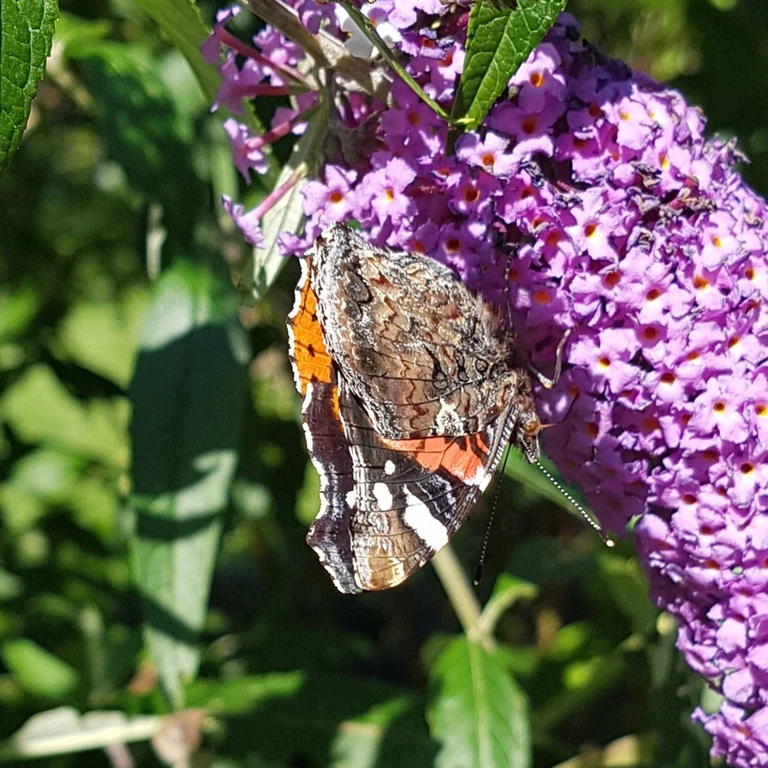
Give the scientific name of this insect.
Vanessa atalanta
